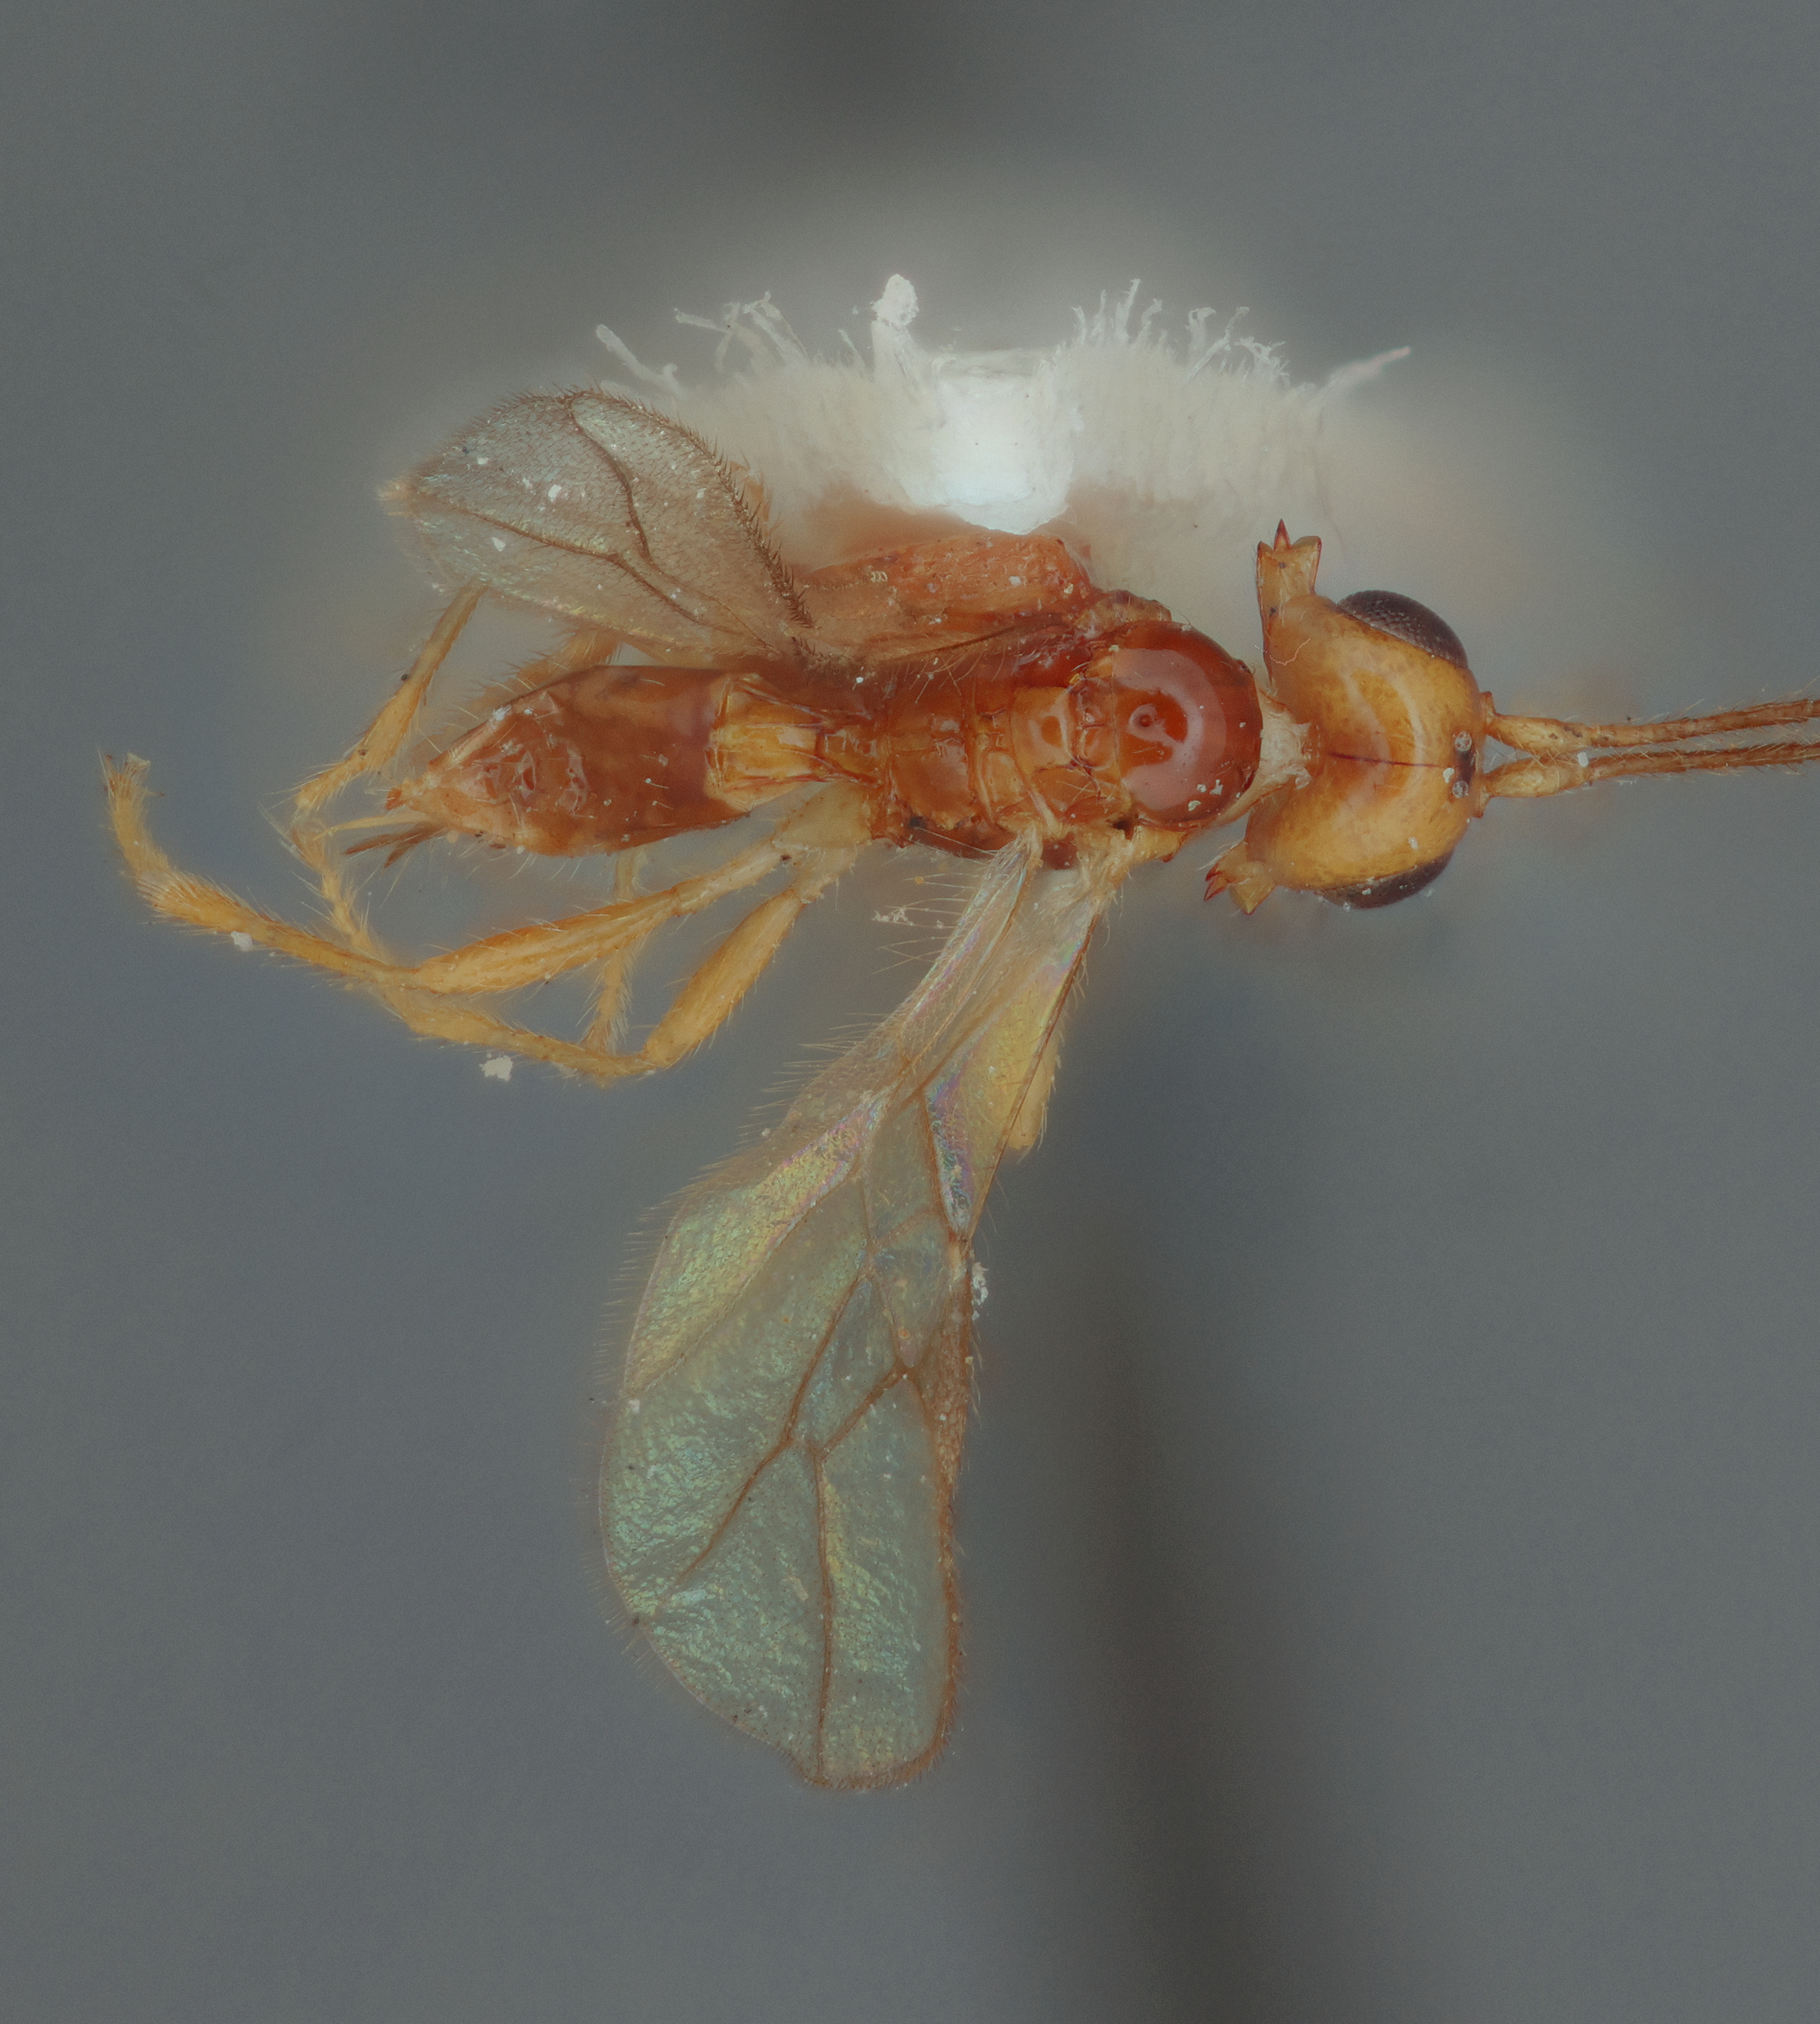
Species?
Phaenocarpa bactrocerae
